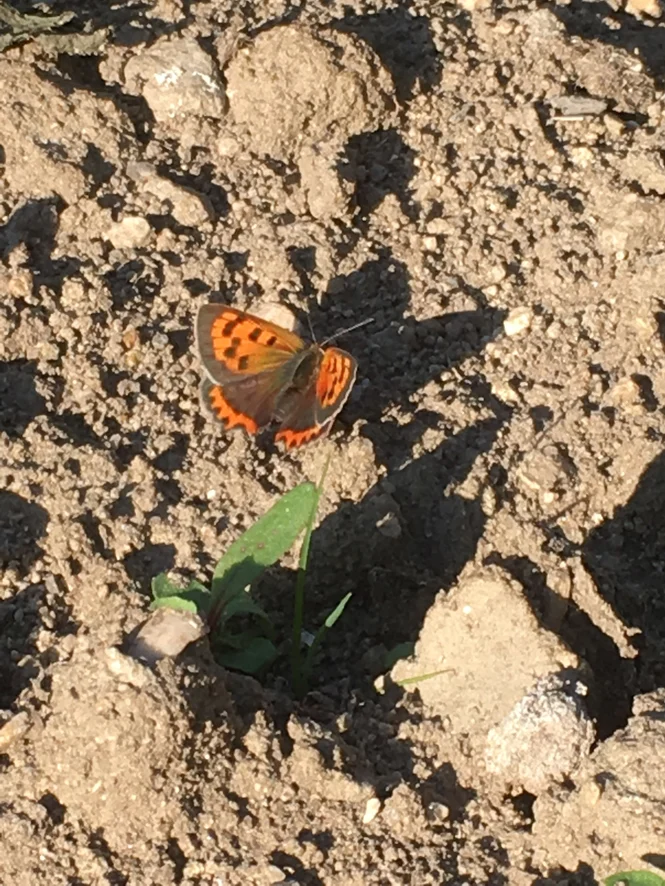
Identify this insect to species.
Lycaena phlaeas
